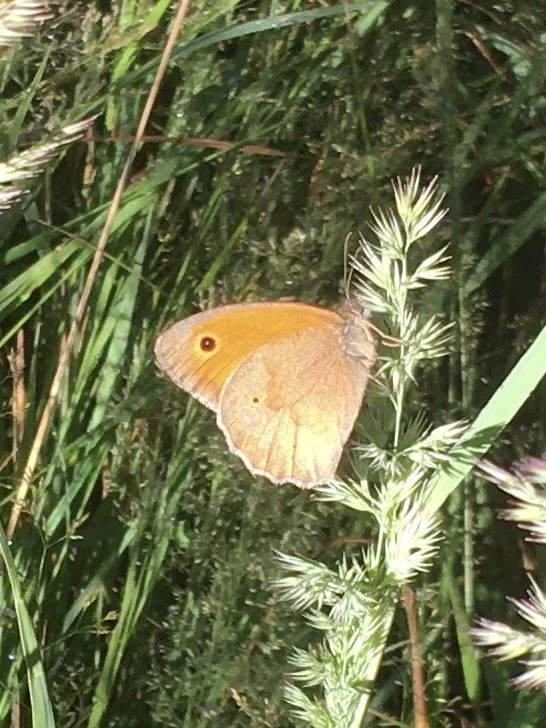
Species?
Maniola jurtina
